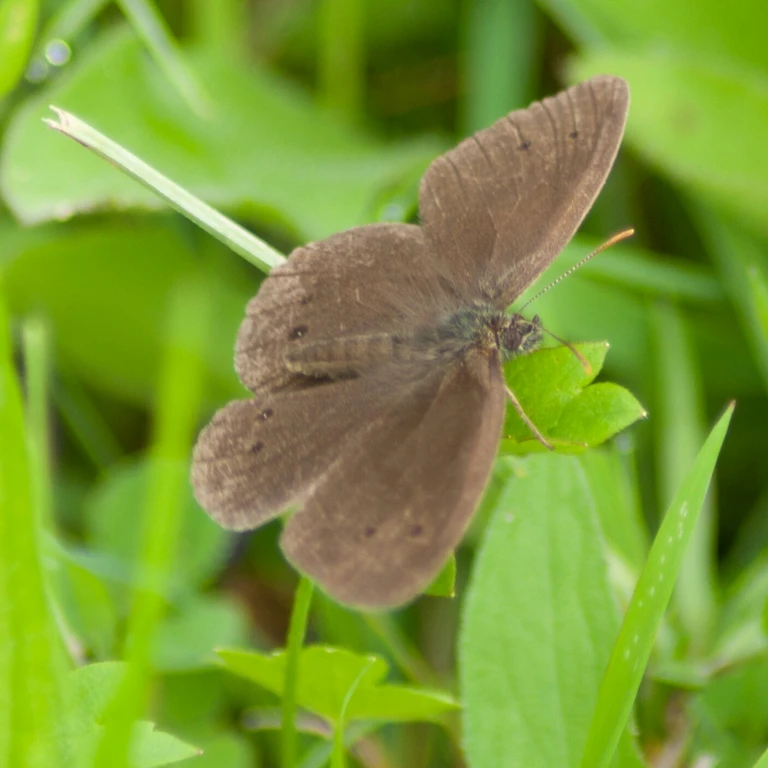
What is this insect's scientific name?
Aphantopus hyperantus
